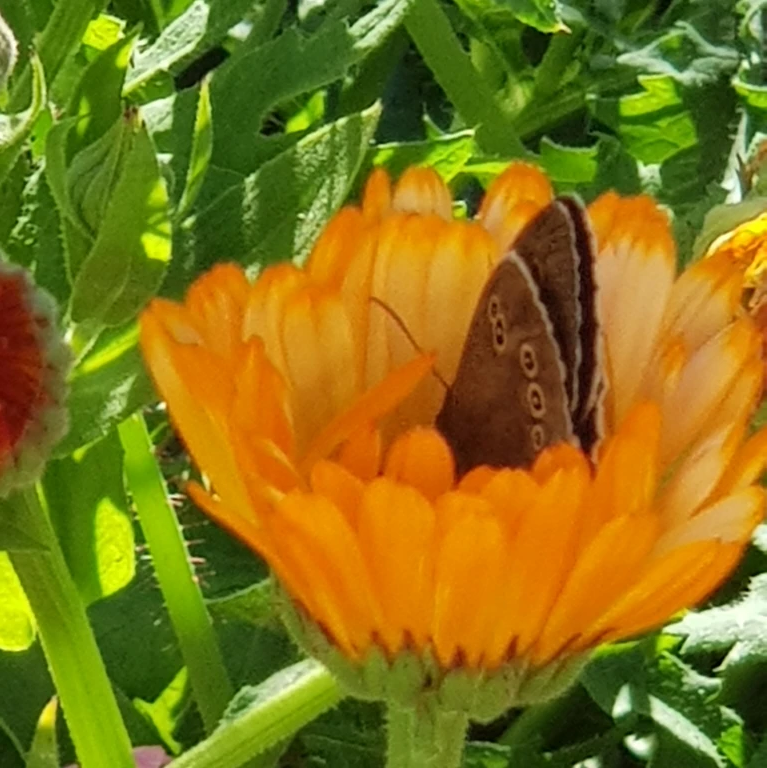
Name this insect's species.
Aphantopus hyperantus
